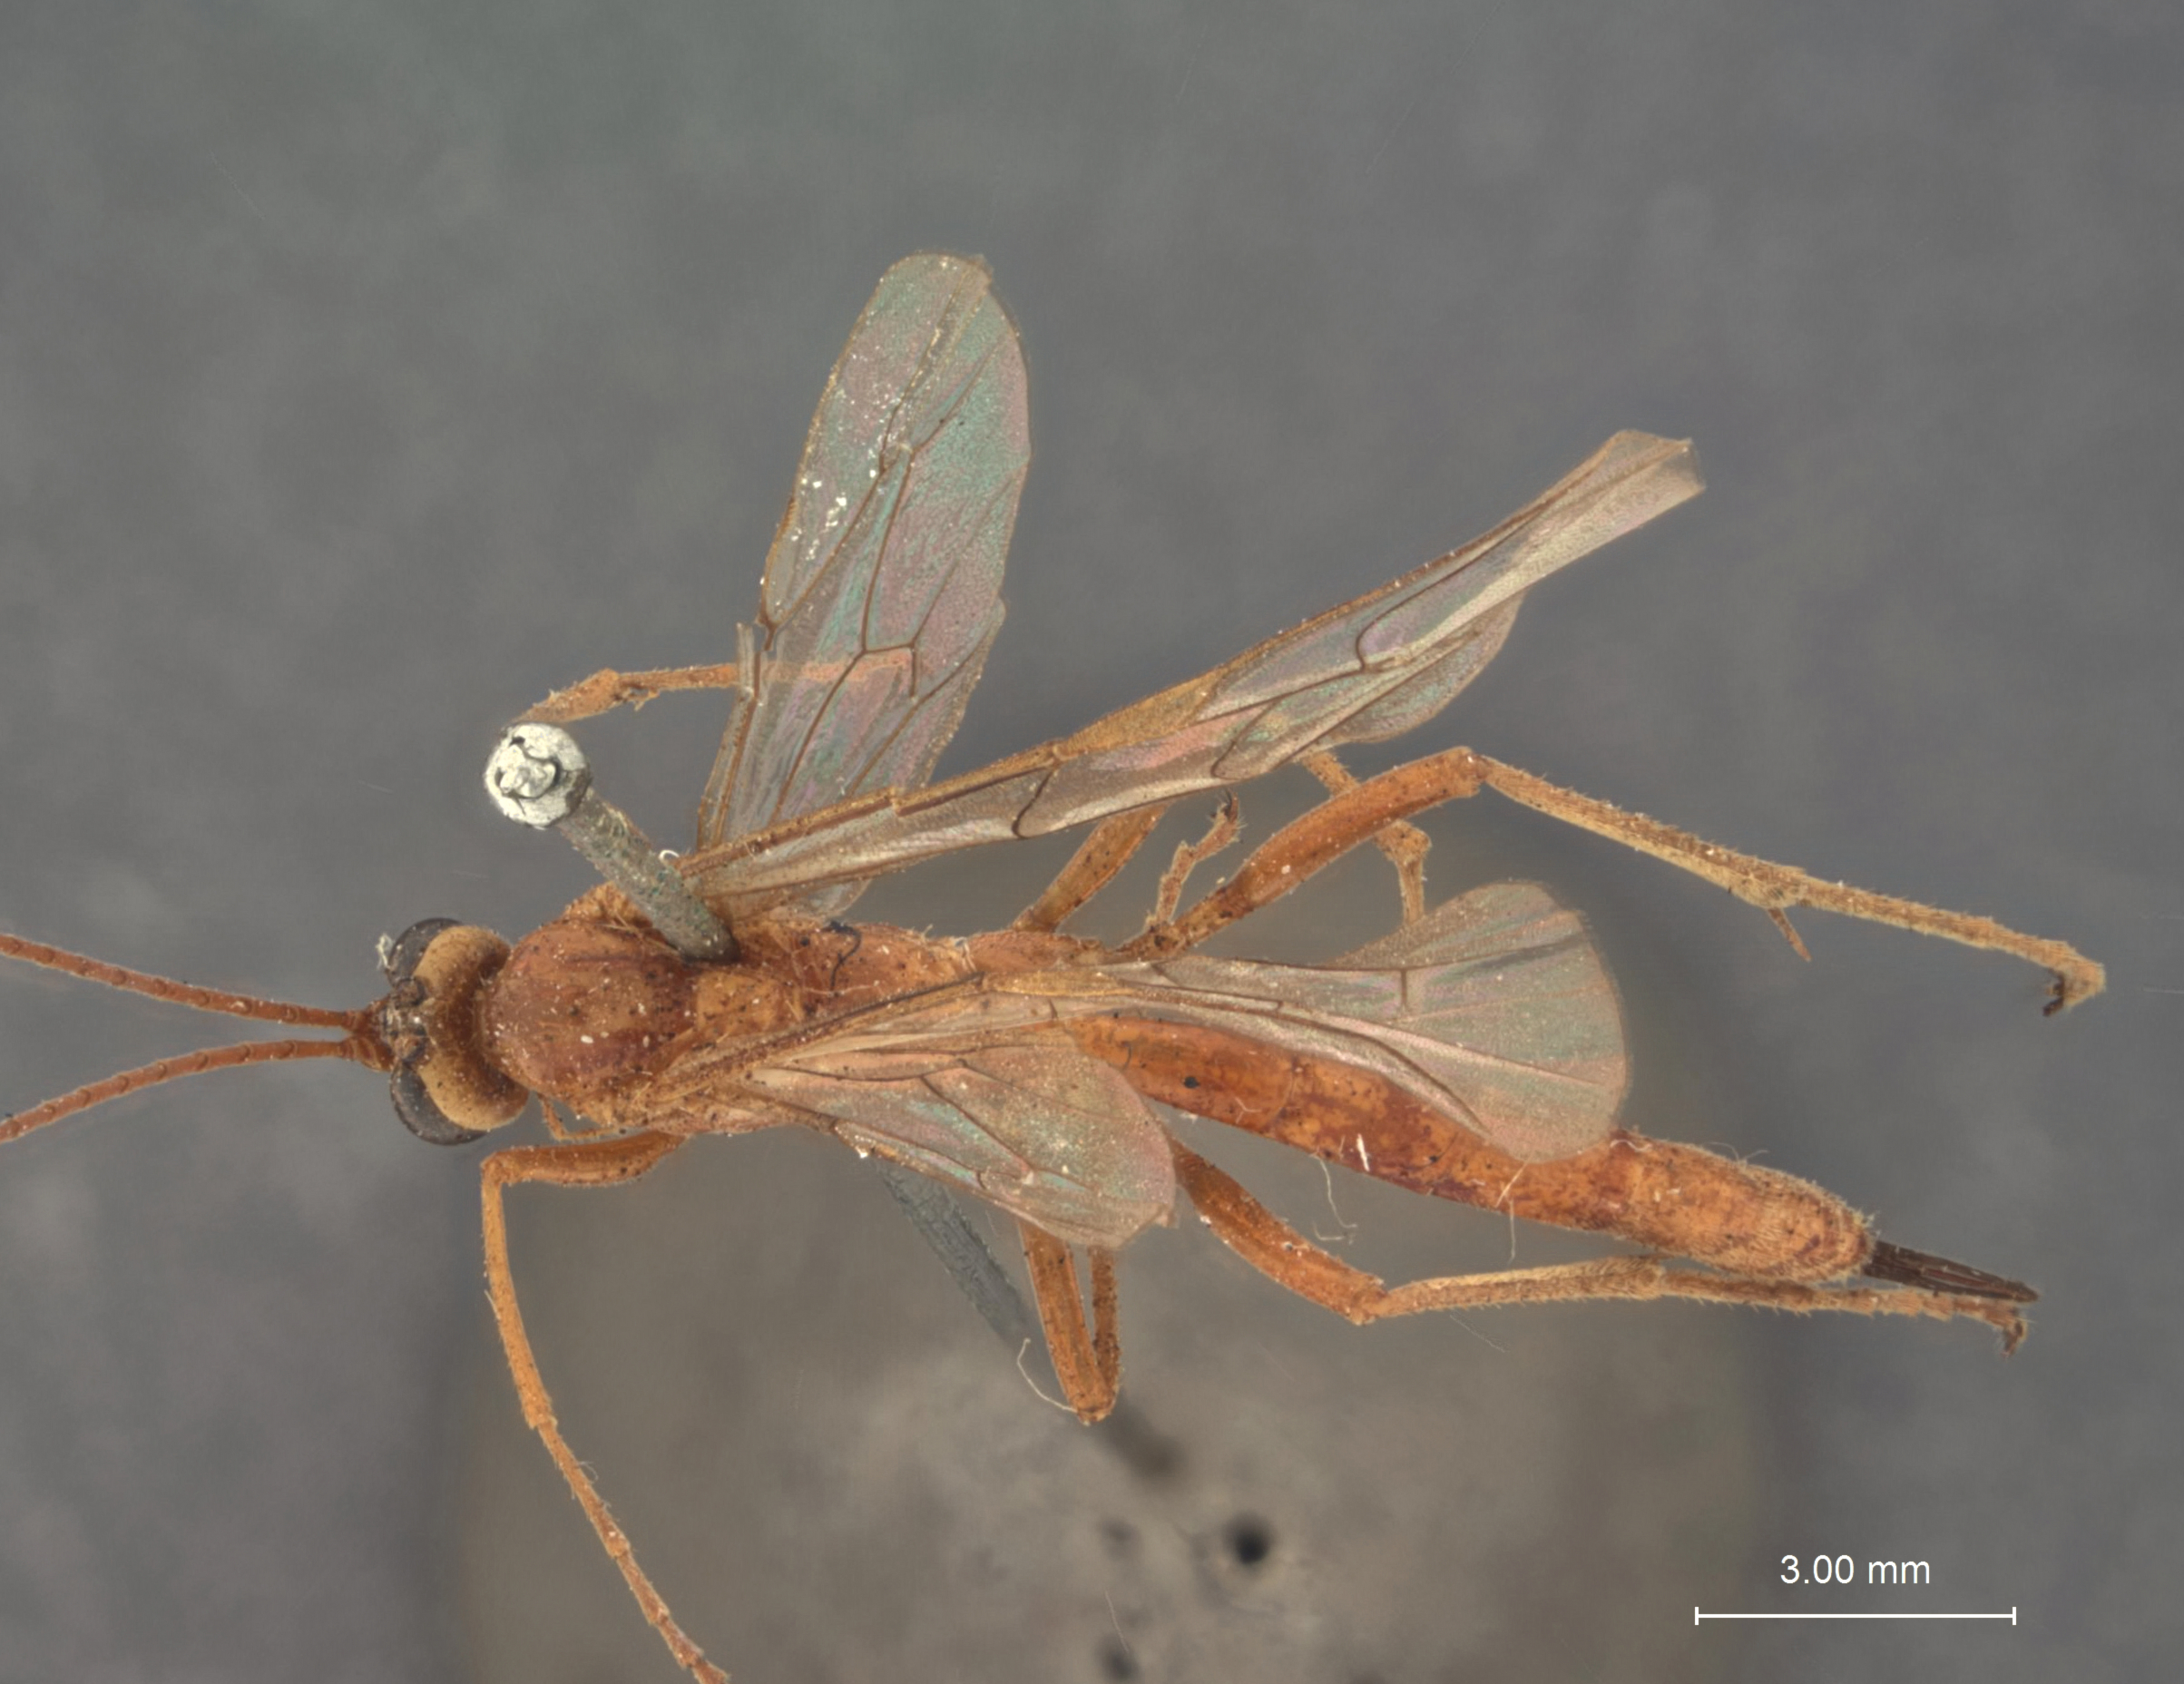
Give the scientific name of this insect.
Paniscus spinipes
